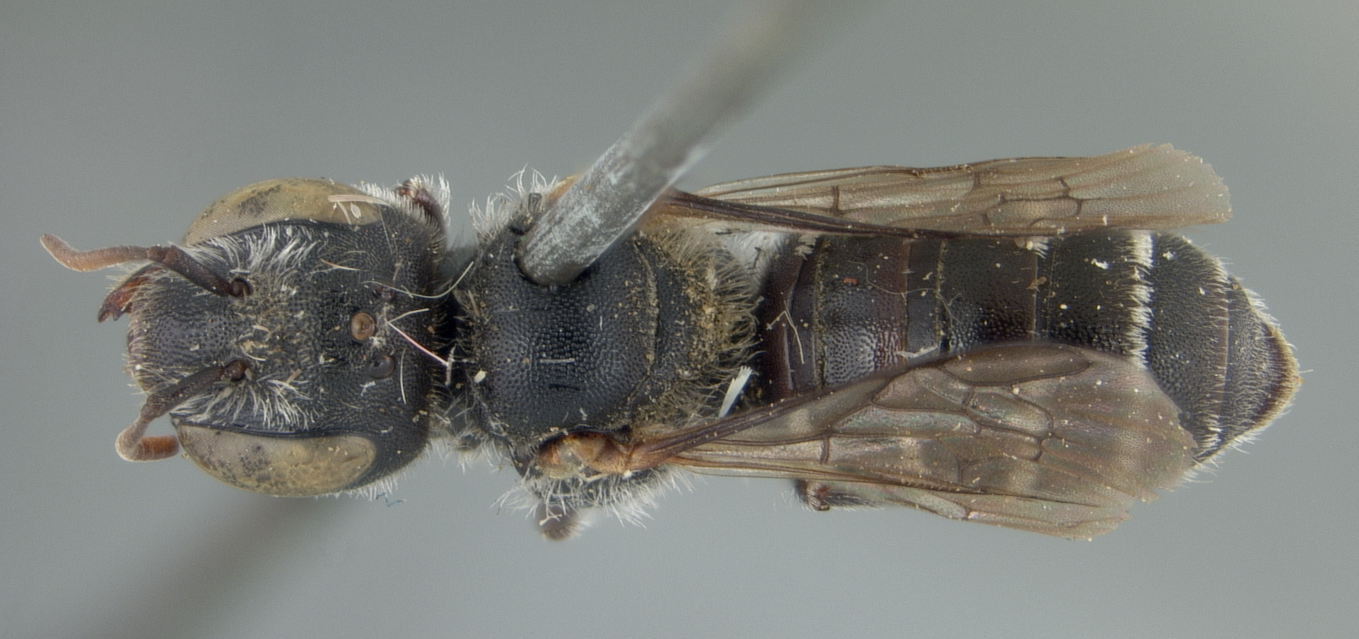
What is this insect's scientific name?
Hoplitis grinnelli
